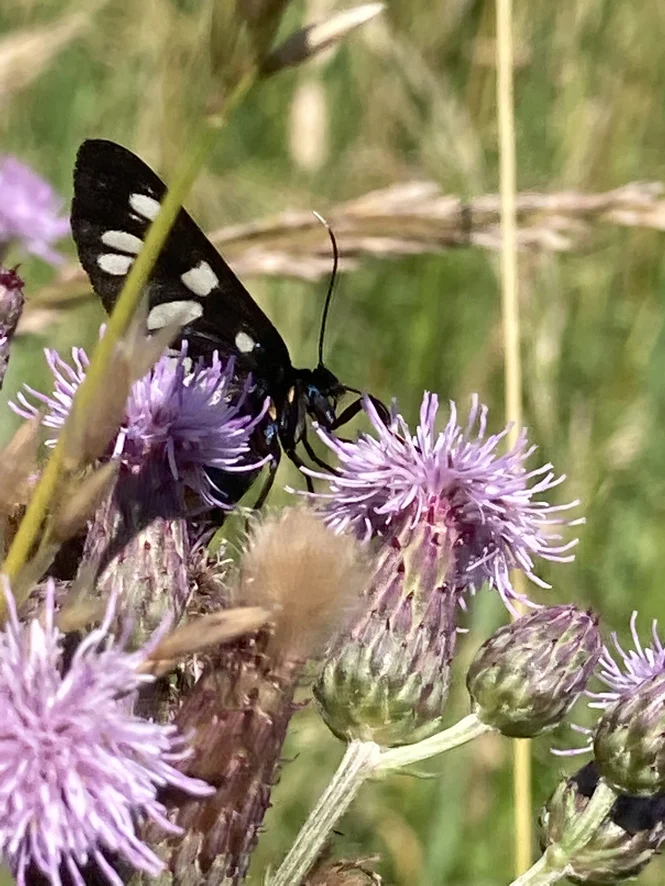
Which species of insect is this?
Amata phegea
